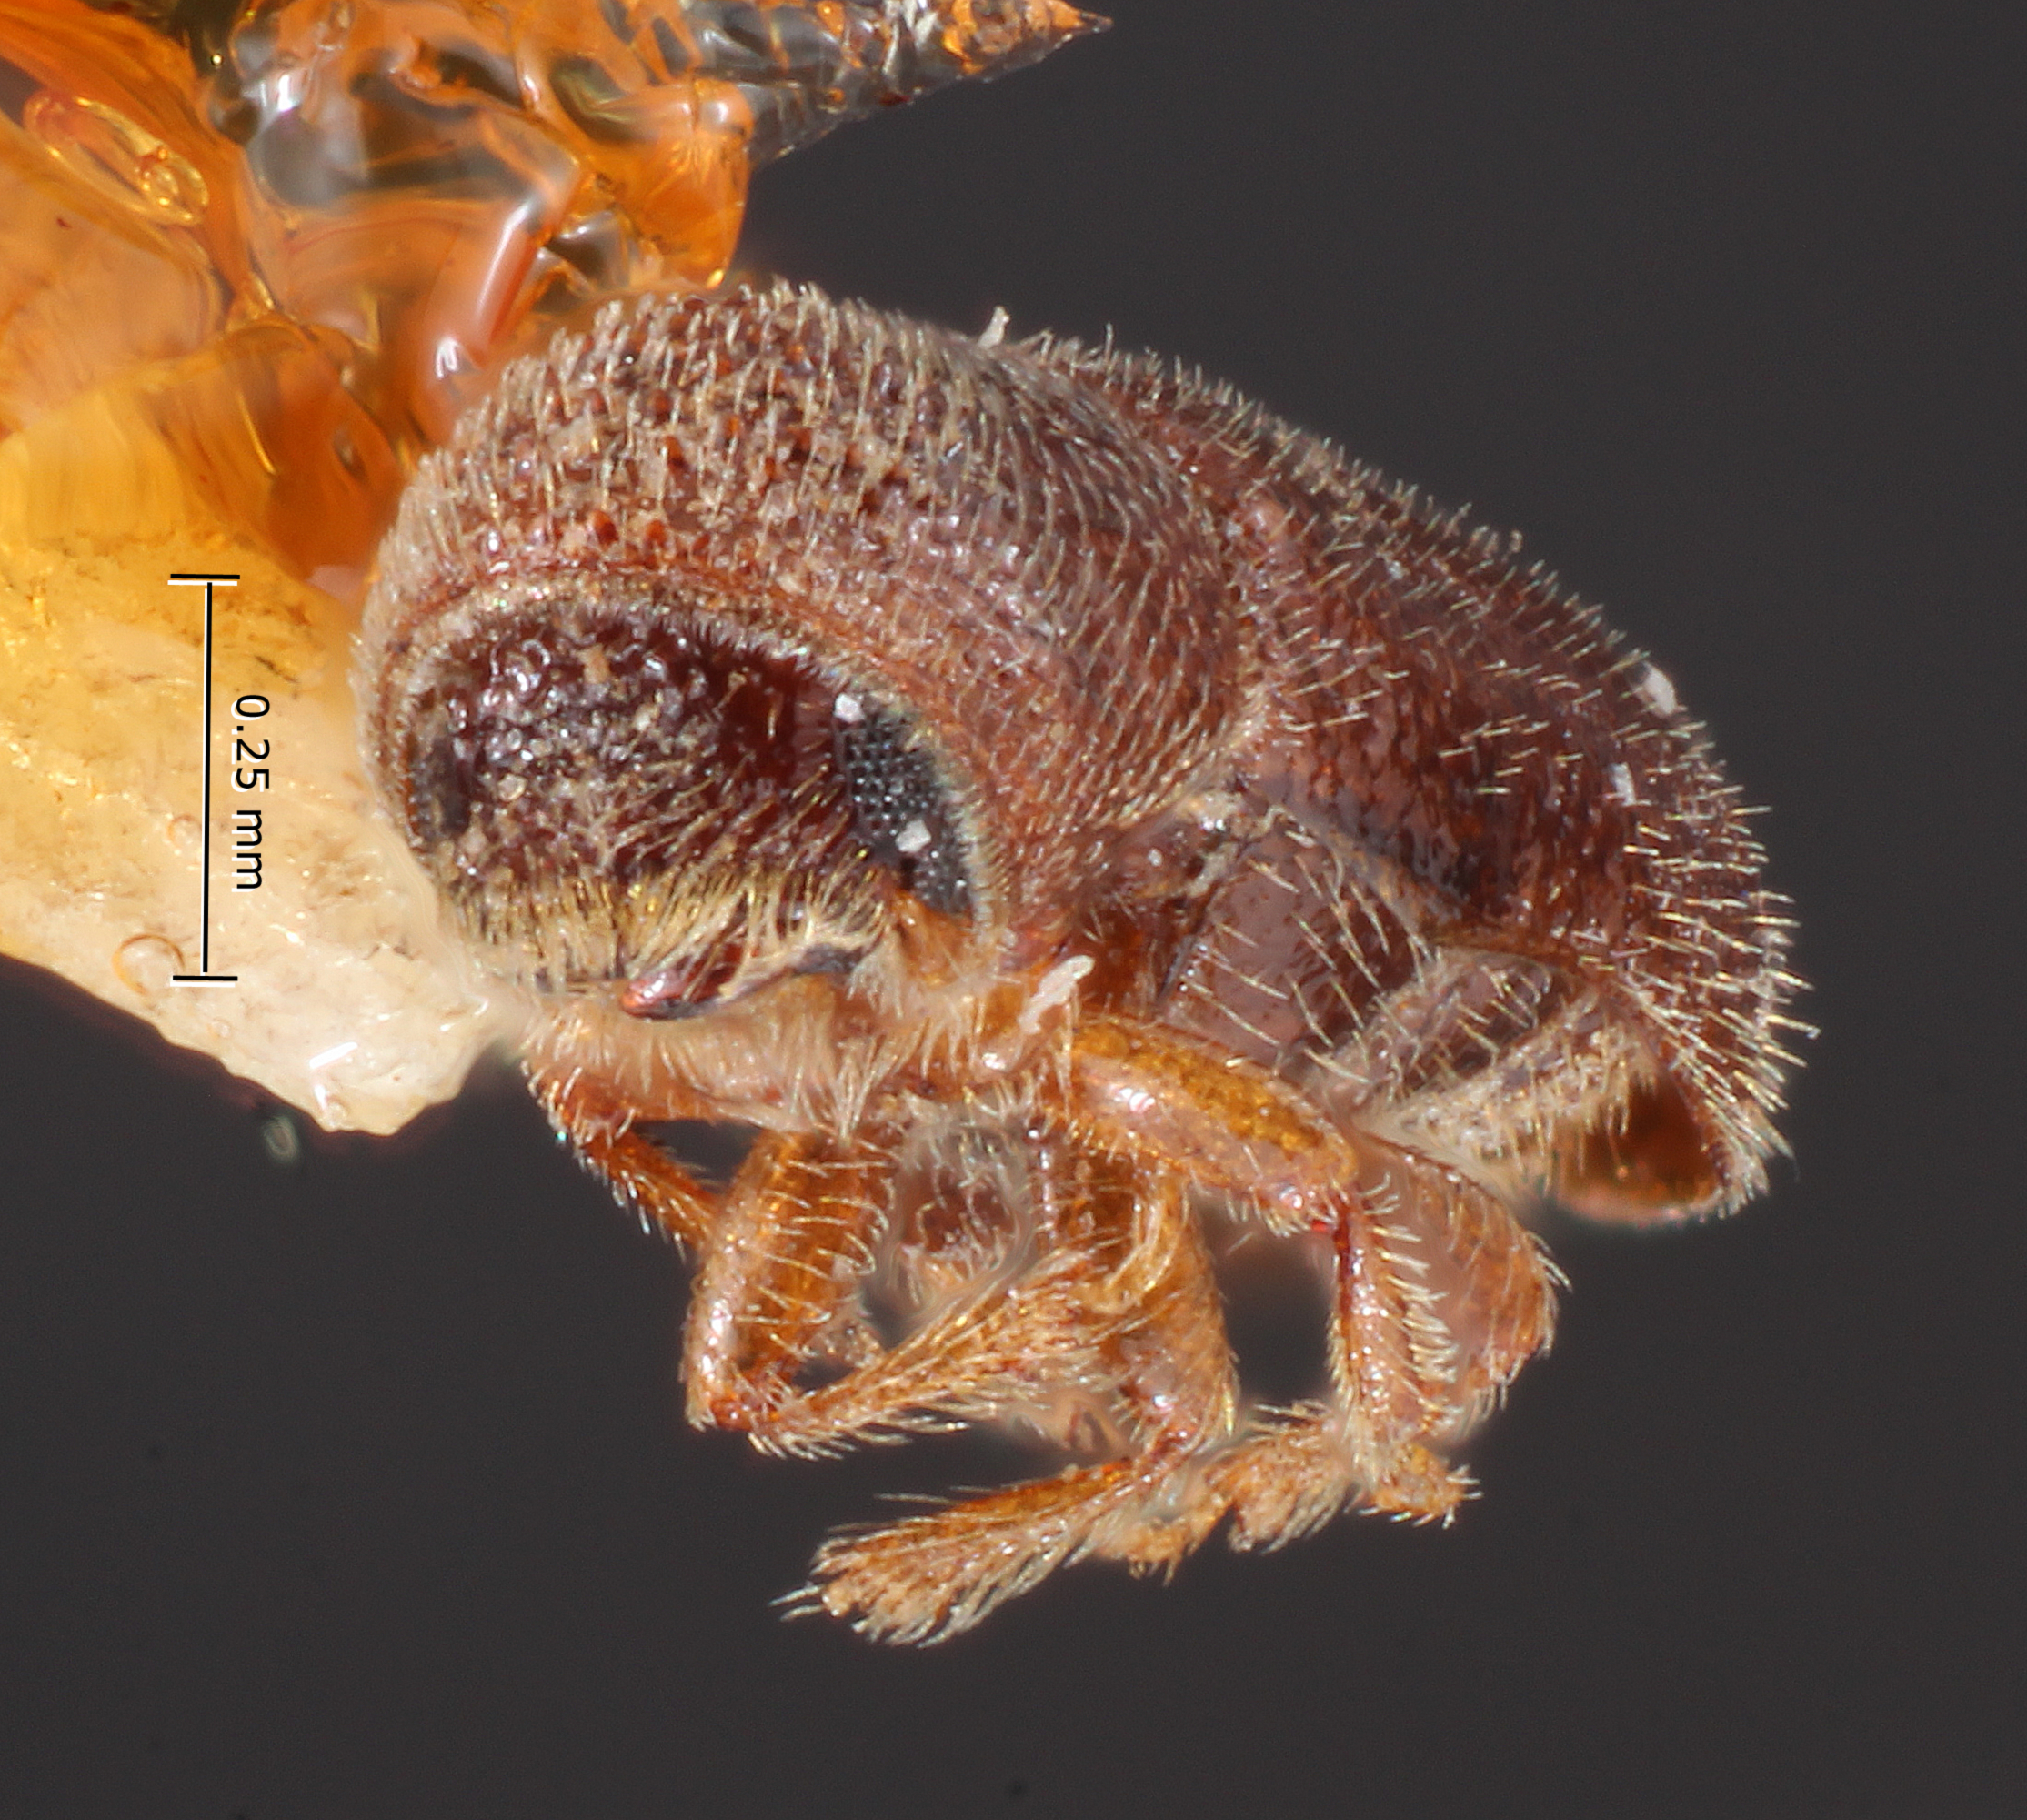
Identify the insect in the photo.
Pityophthorus exiguus
